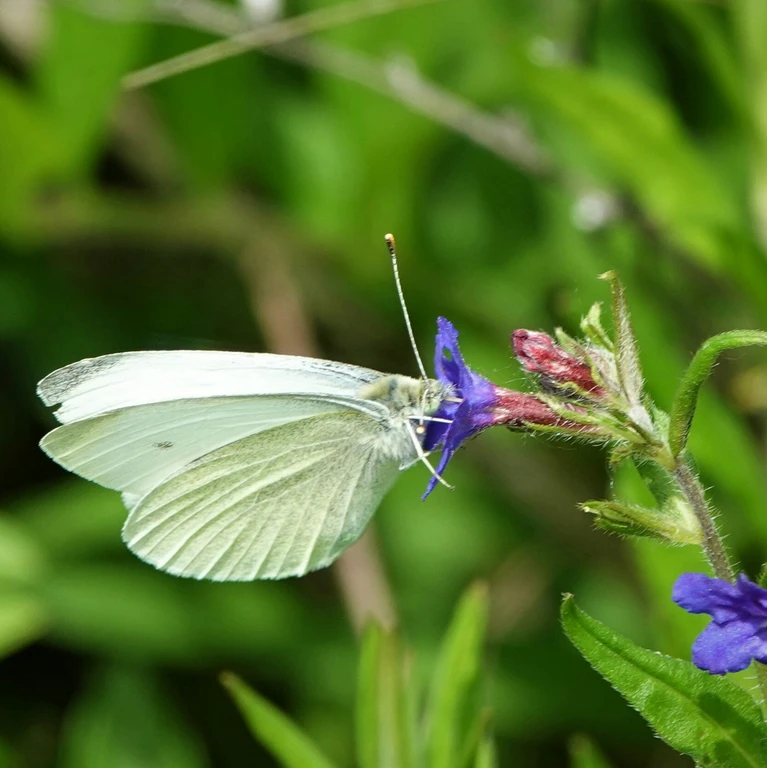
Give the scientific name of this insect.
Pieris rapae
